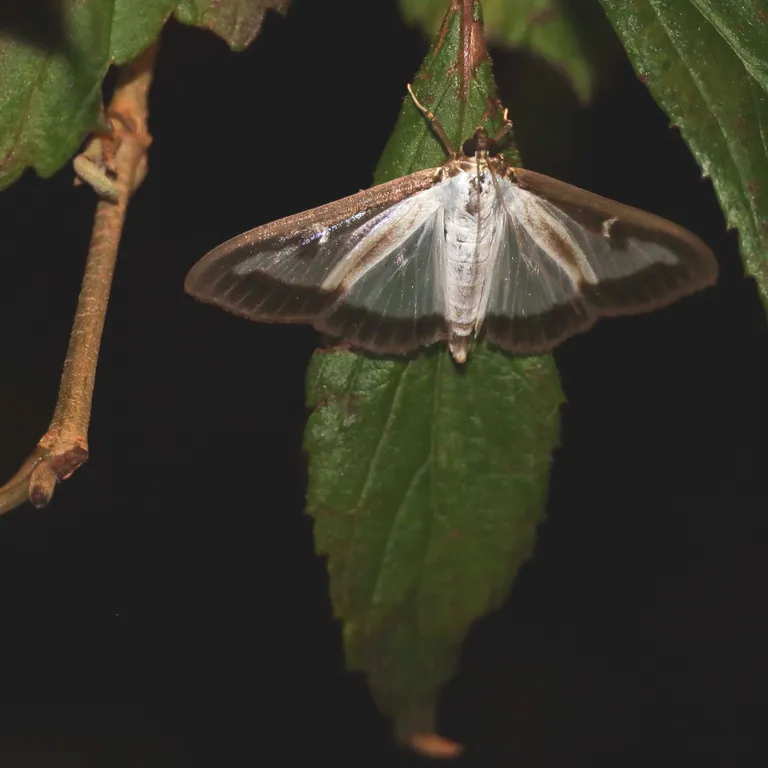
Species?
Cydalima perspectalis
